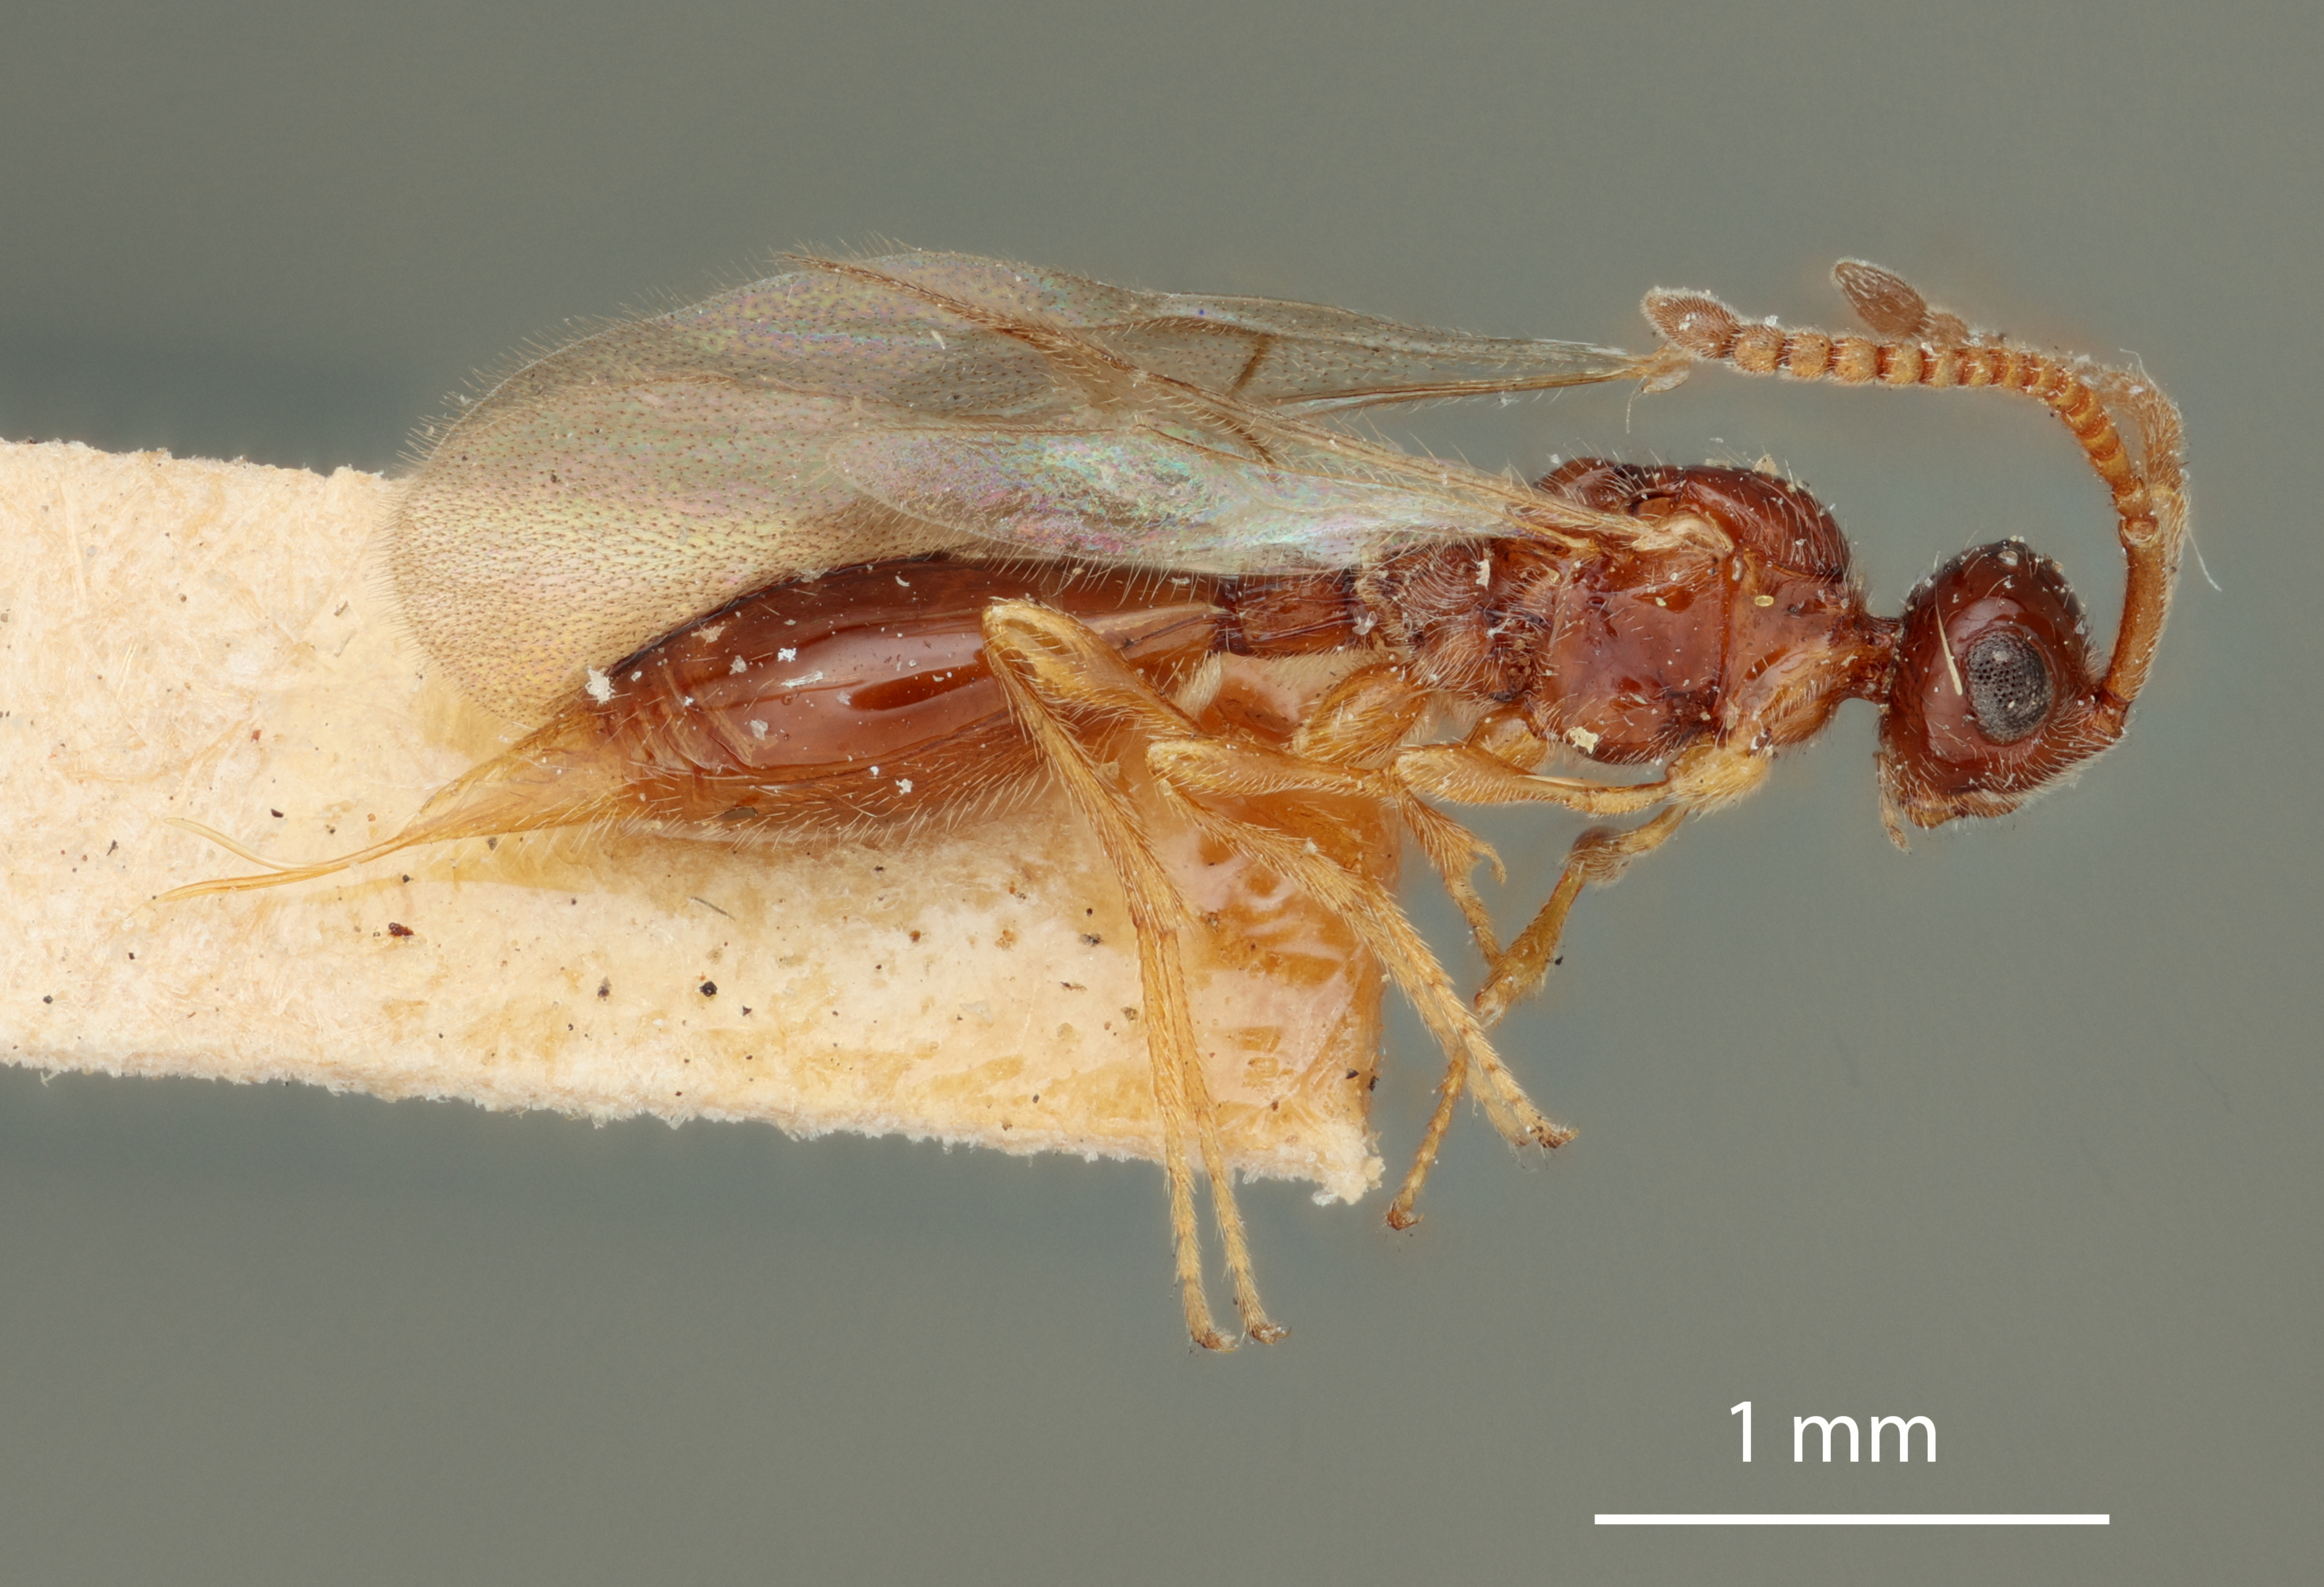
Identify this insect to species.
Acropiesta flavicauda
